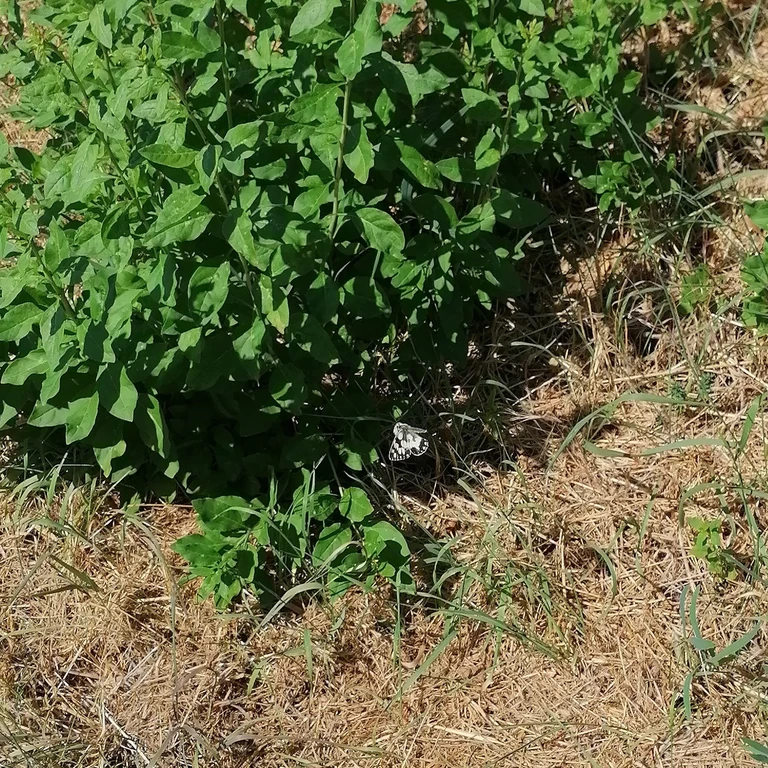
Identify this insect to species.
Melanargia galathea
